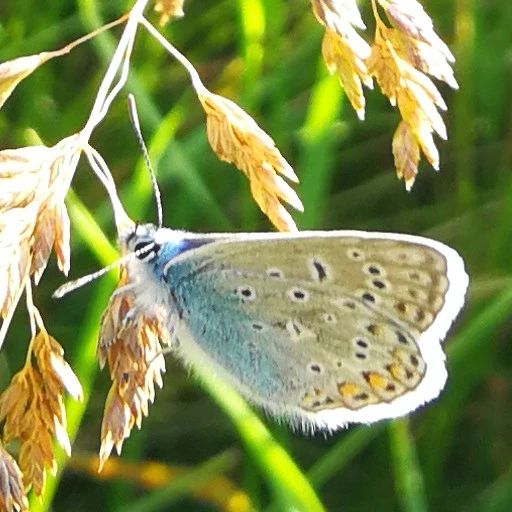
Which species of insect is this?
Polyommatus icarus
